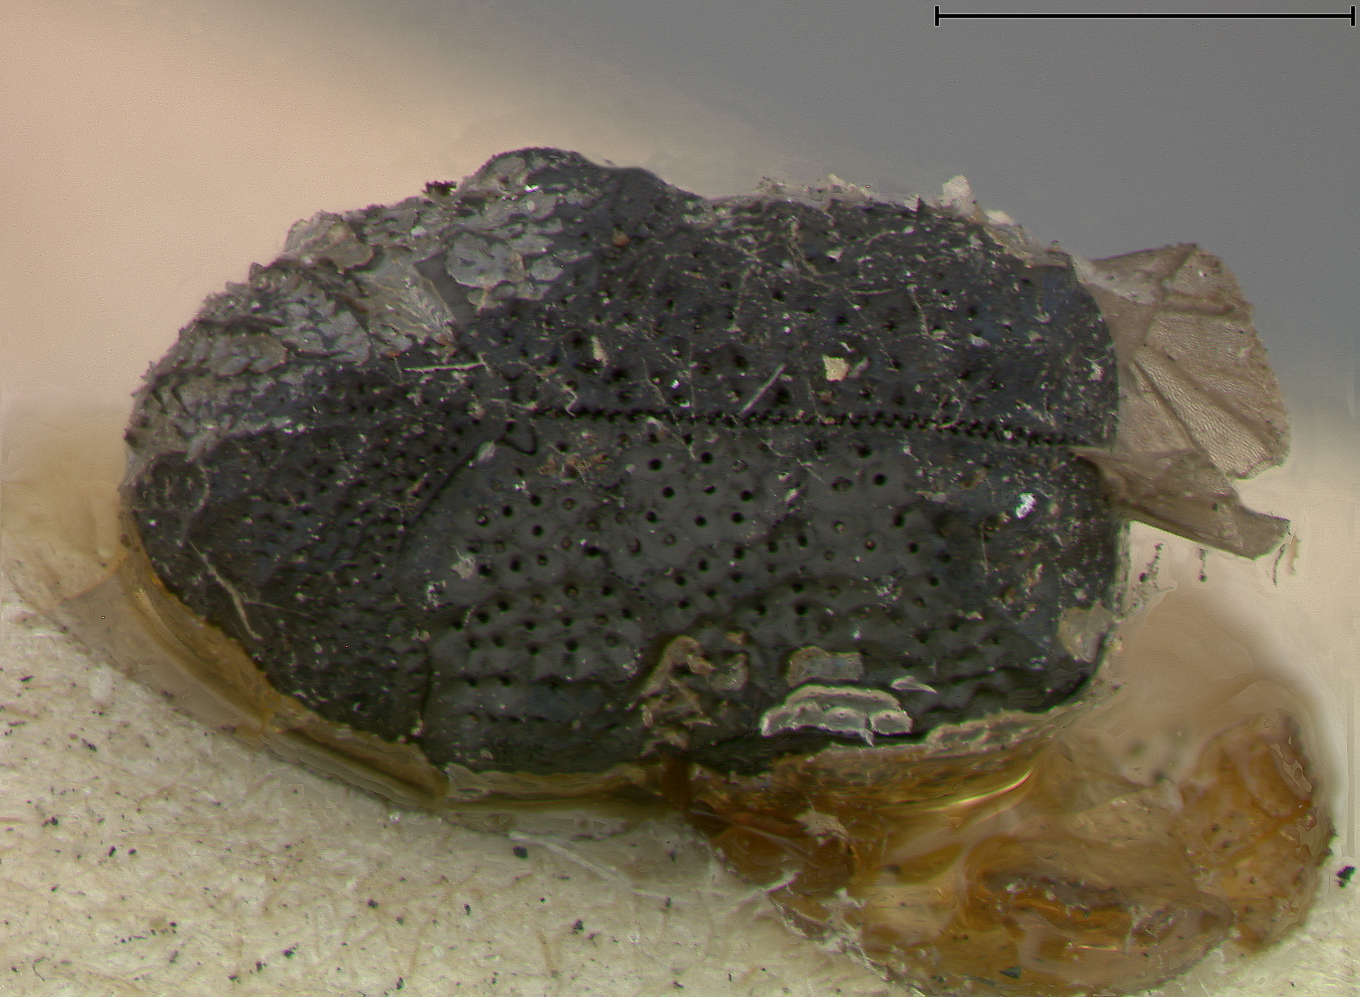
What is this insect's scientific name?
Aulacachlam distincta
